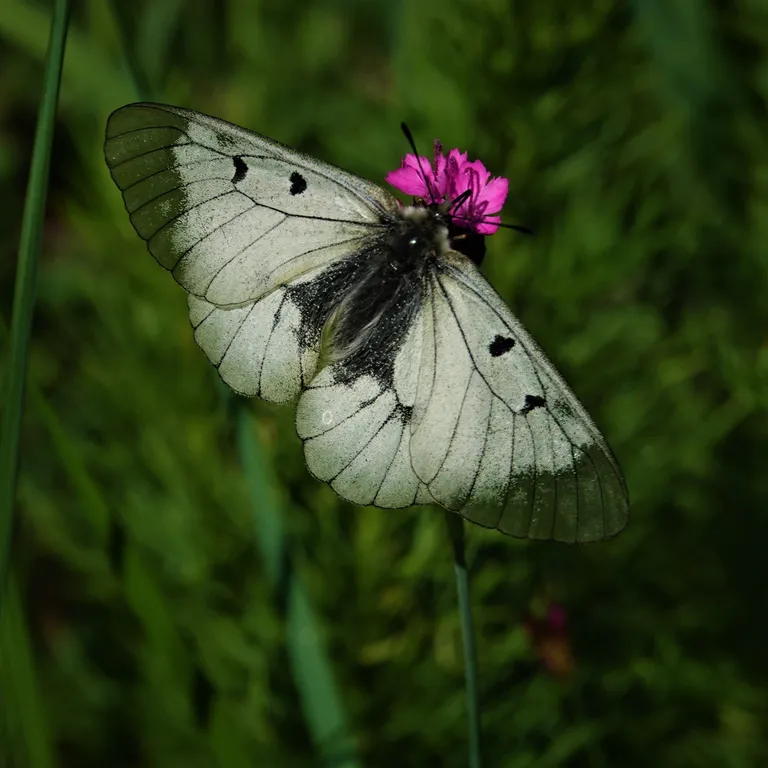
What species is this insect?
Parnassius mnemosyne
